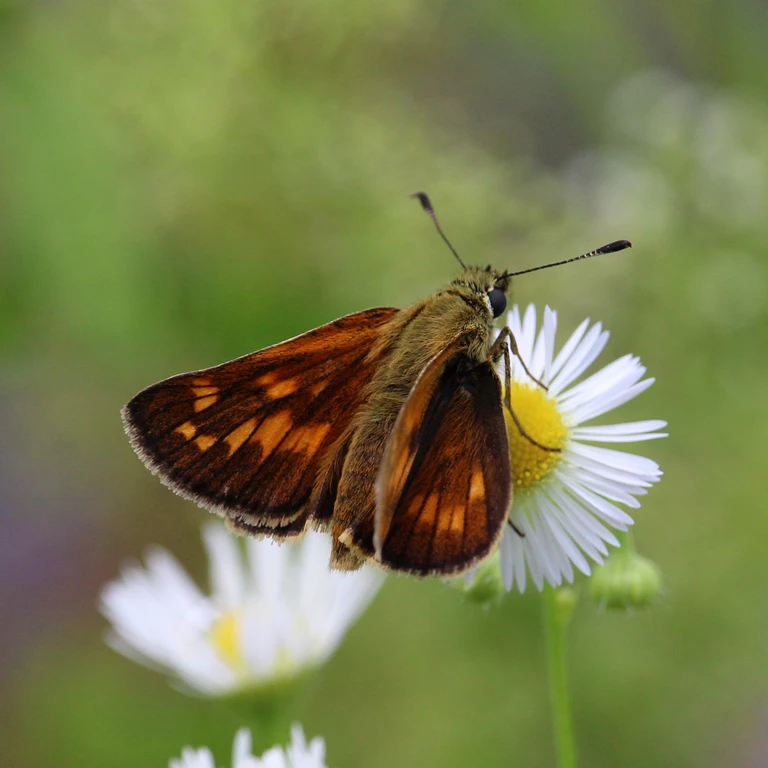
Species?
Ochlodes sylvanus (also Ochlodes venata)
